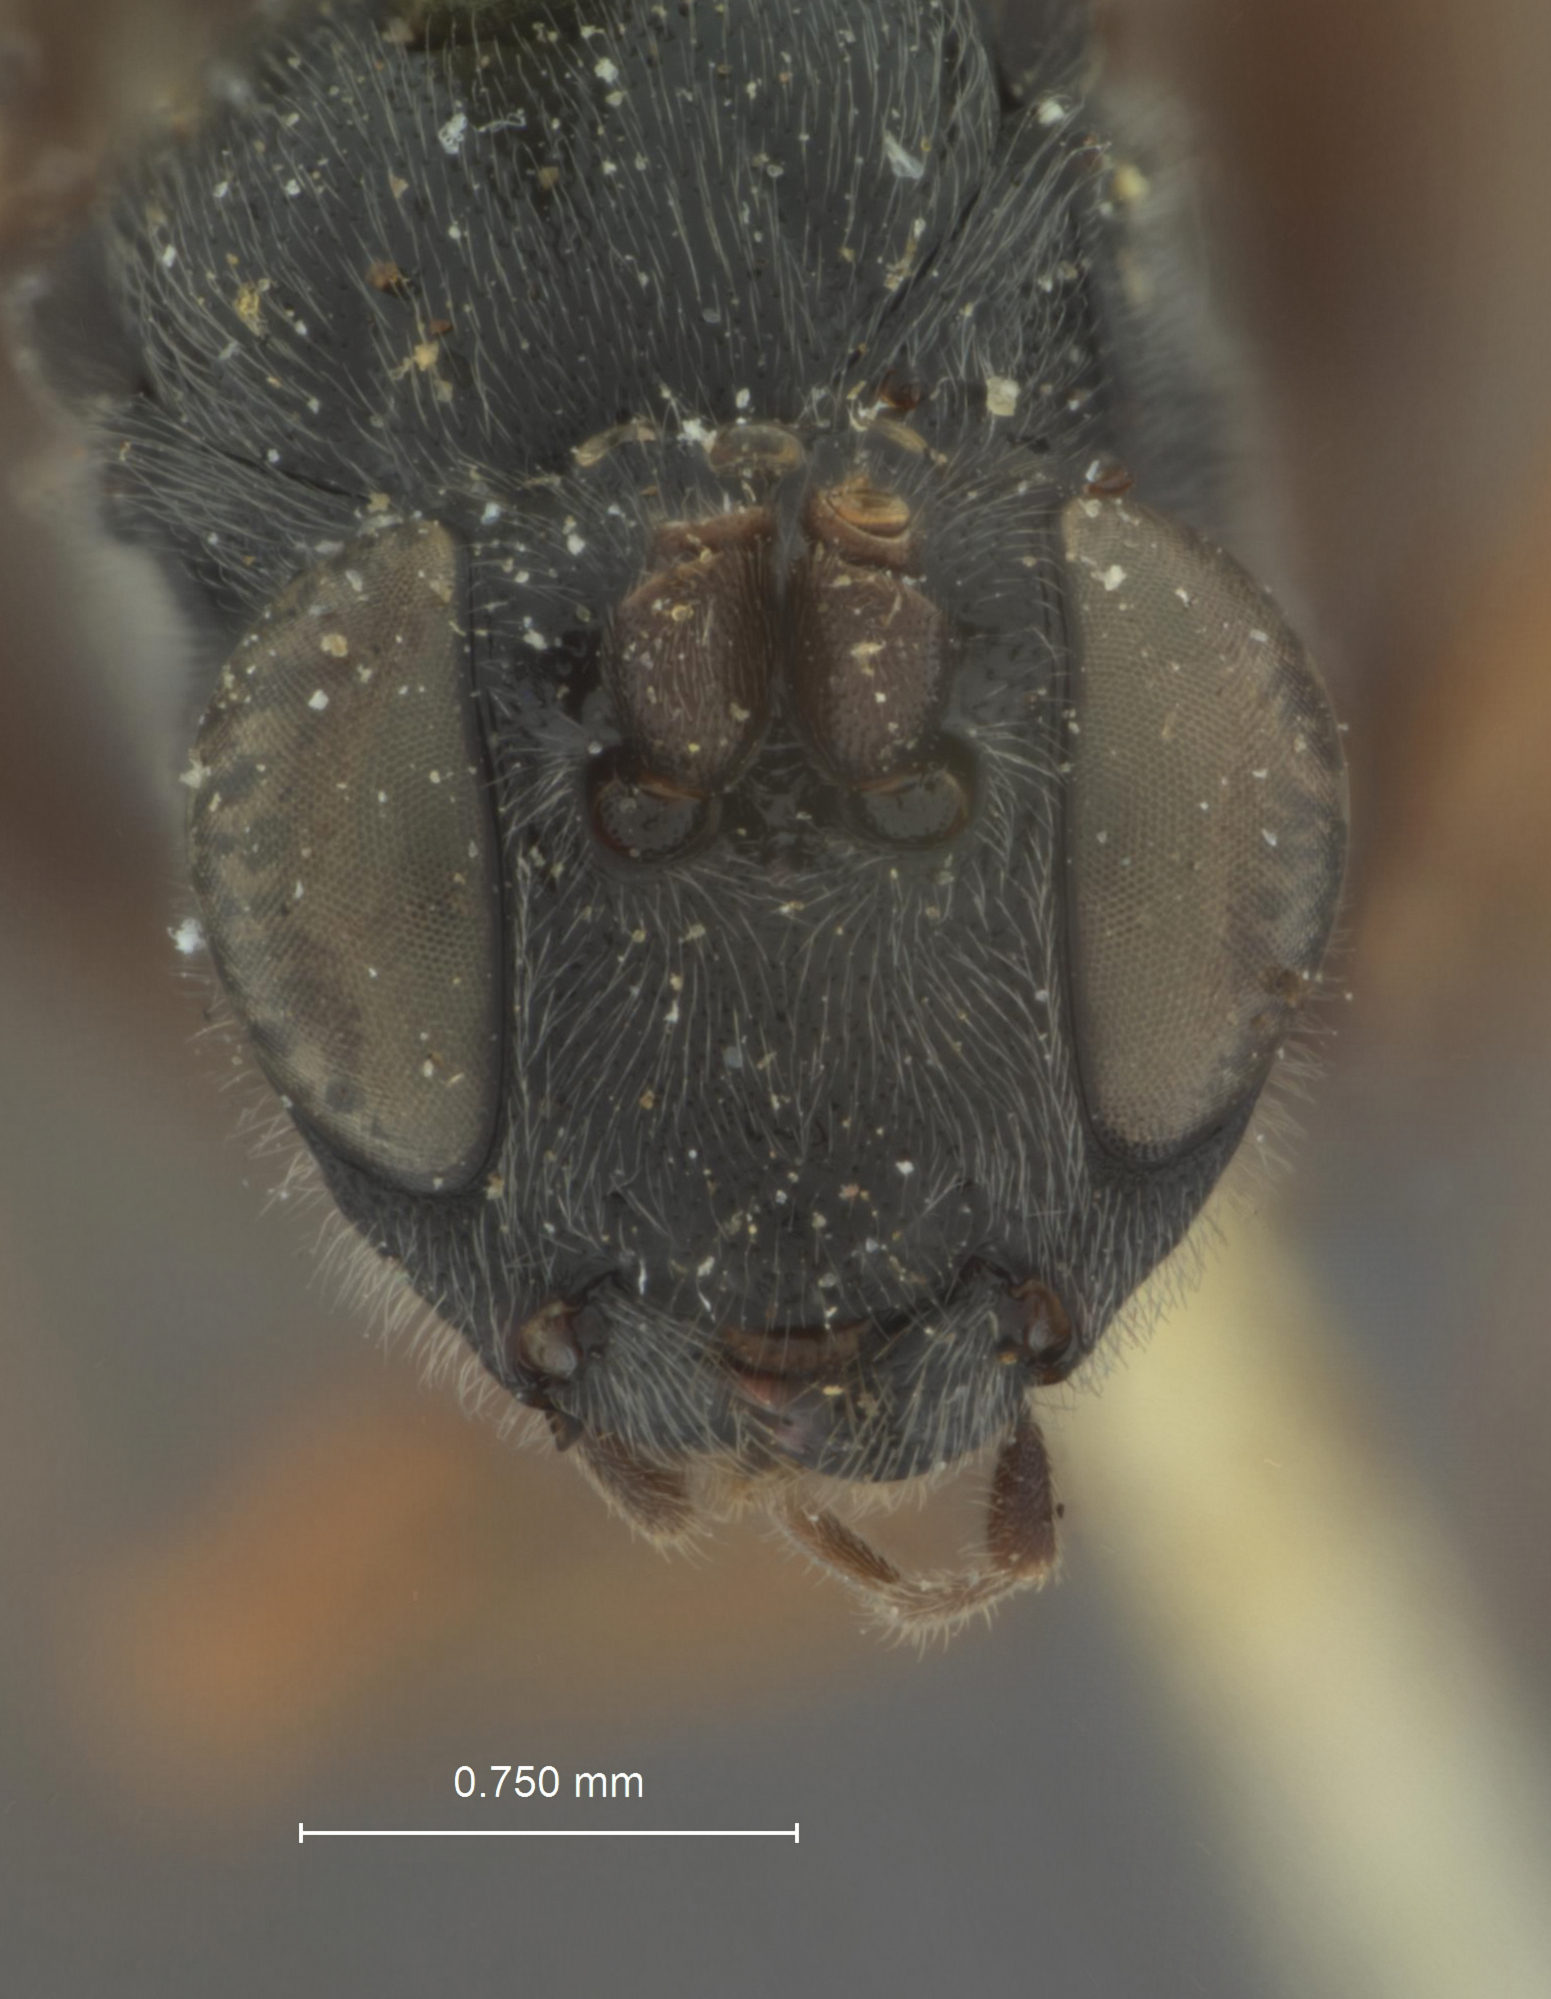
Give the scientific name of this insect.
Cryptus monticola
